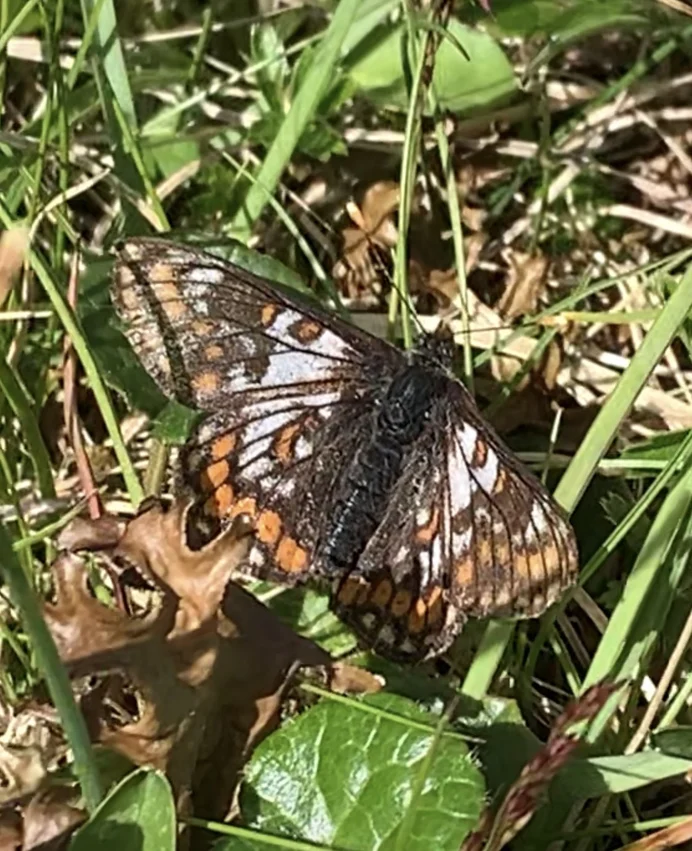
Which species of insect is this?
Euphydryas cynthia (also Hypodryas cynthia)
